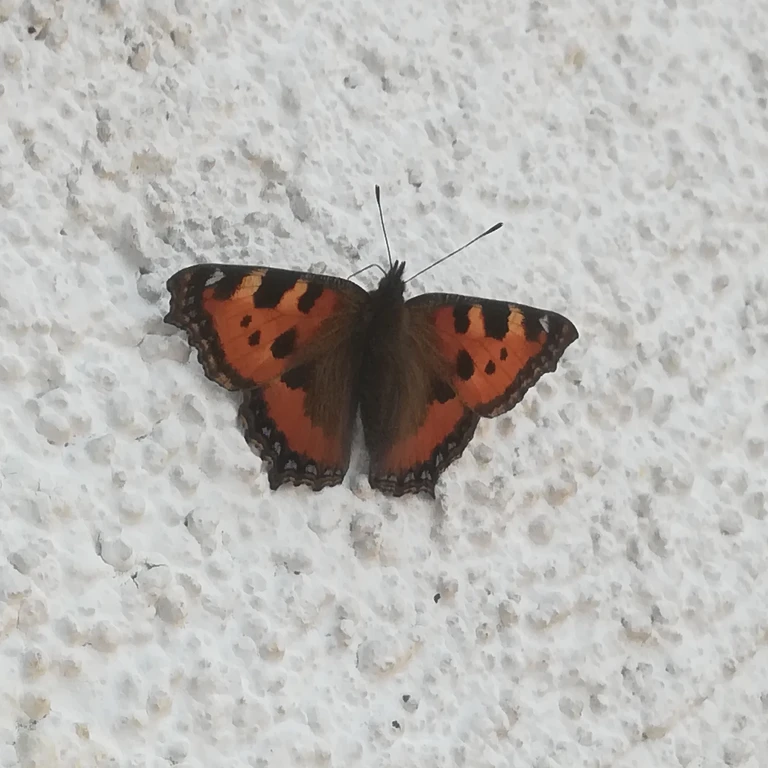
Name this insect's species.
Aglais urticae
